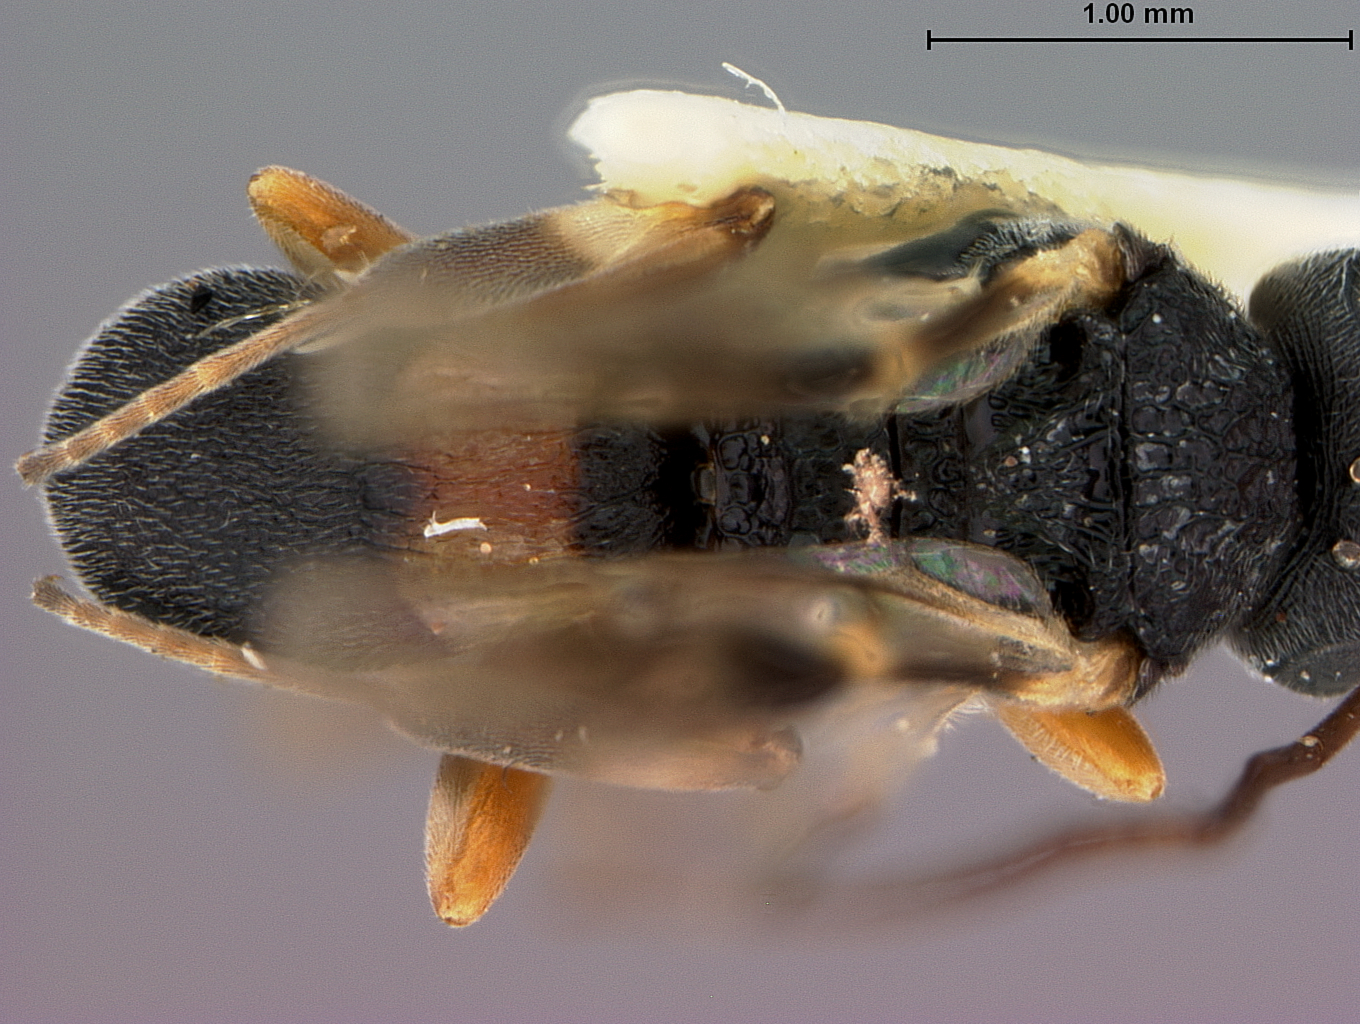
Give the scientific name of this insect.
Chelonus tenuicornis
